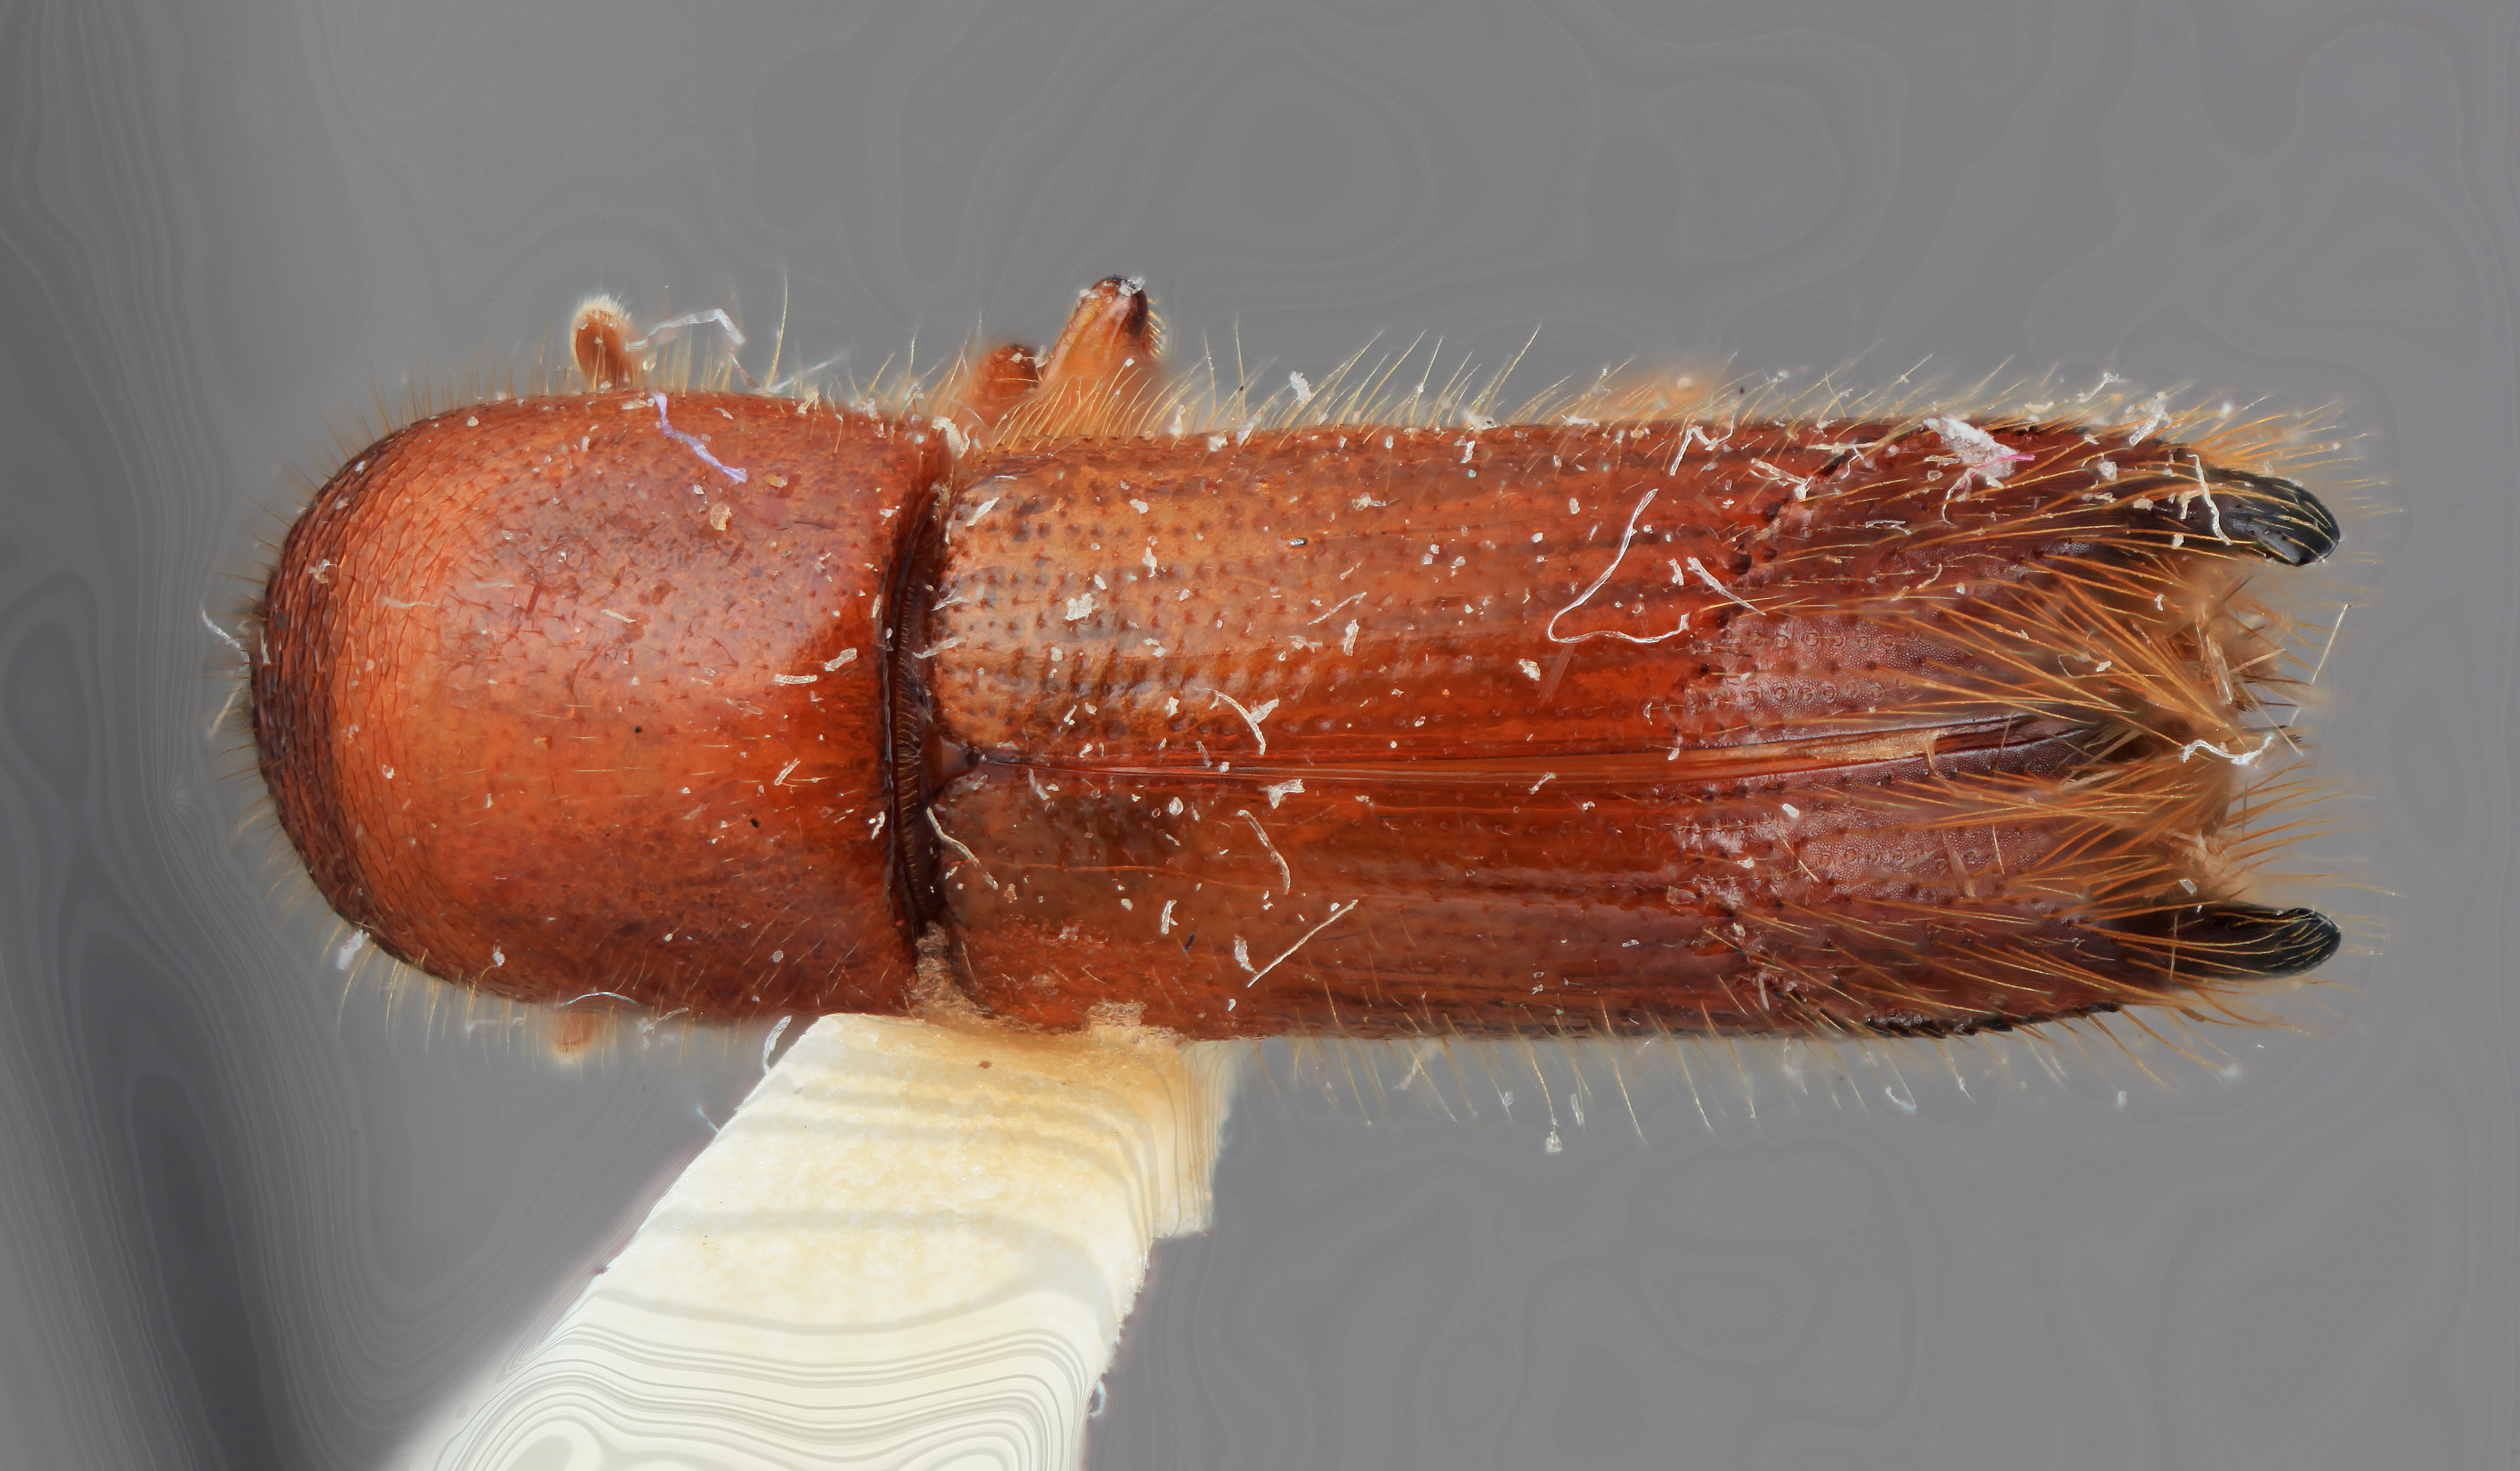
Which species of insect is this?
Sampsonius ensifer
